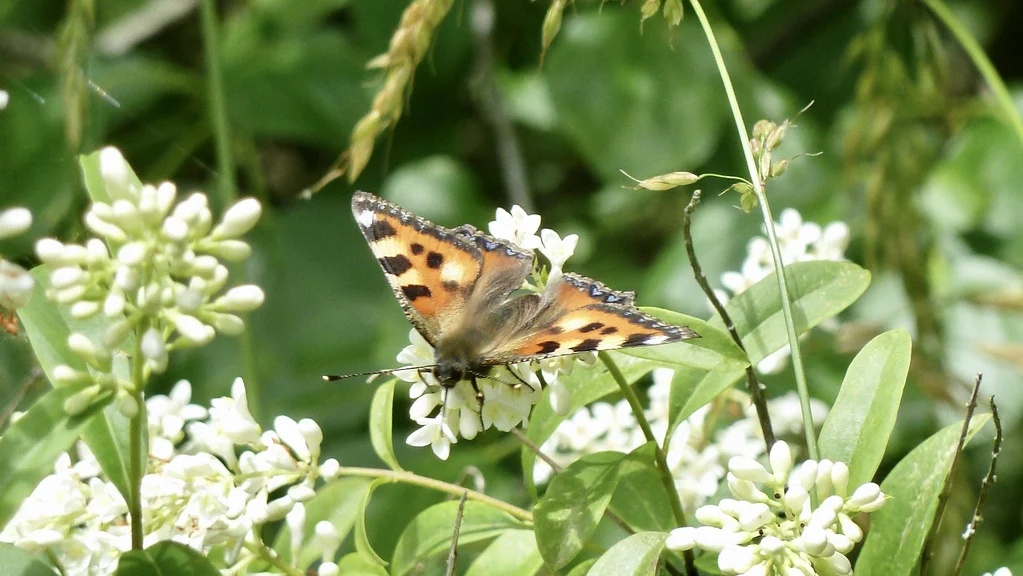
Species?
Aglais urticae
